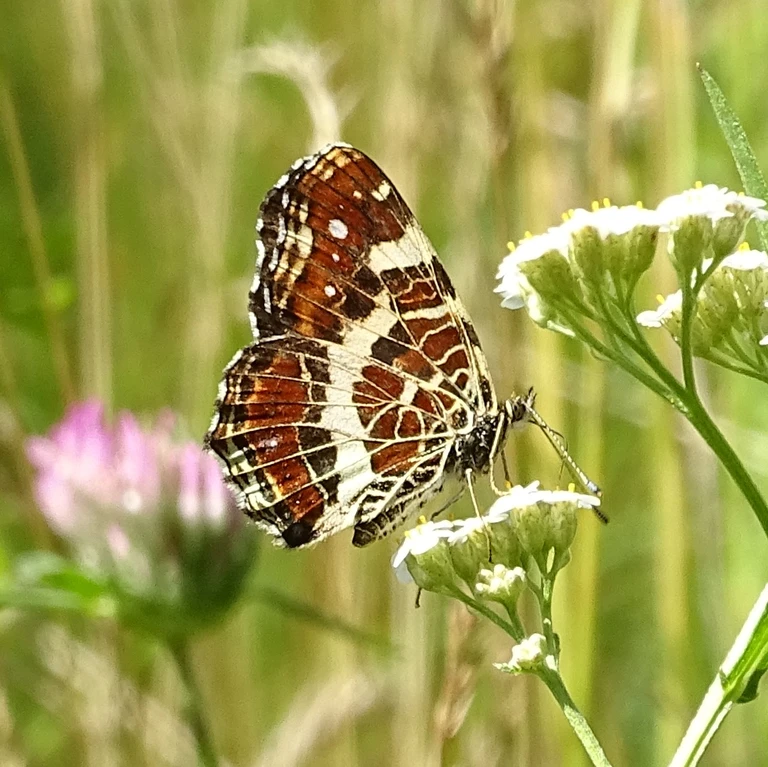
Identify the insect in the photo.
Araschnia levana
